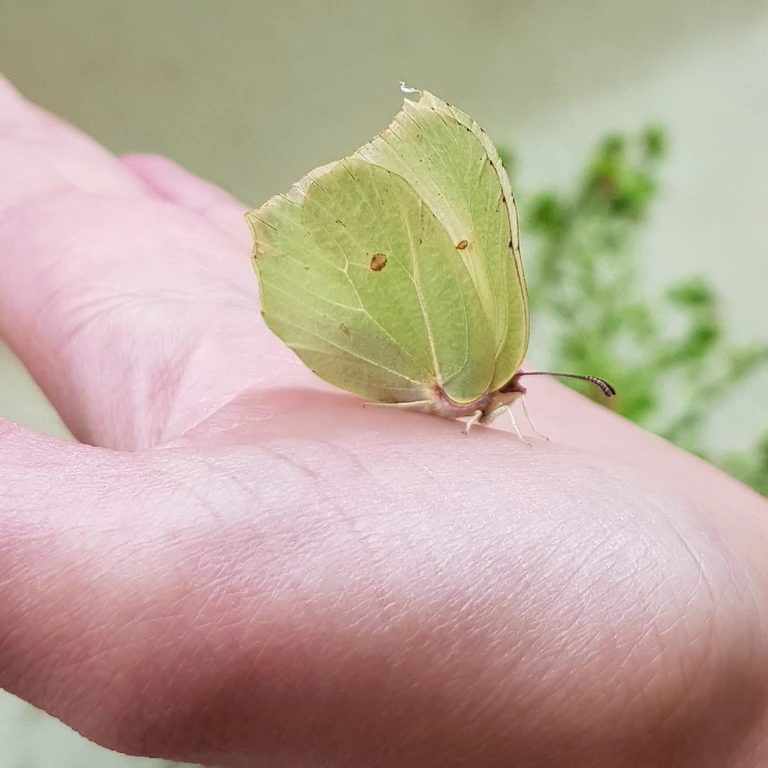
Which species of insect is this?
Gonepteryx rhamni
